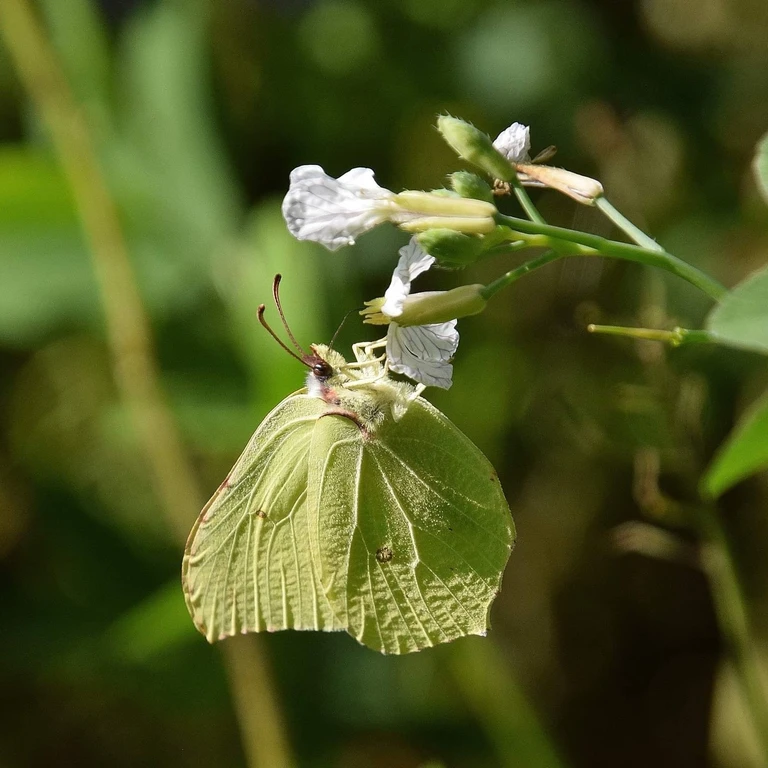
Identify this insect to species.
Gonepteryx rhamni
